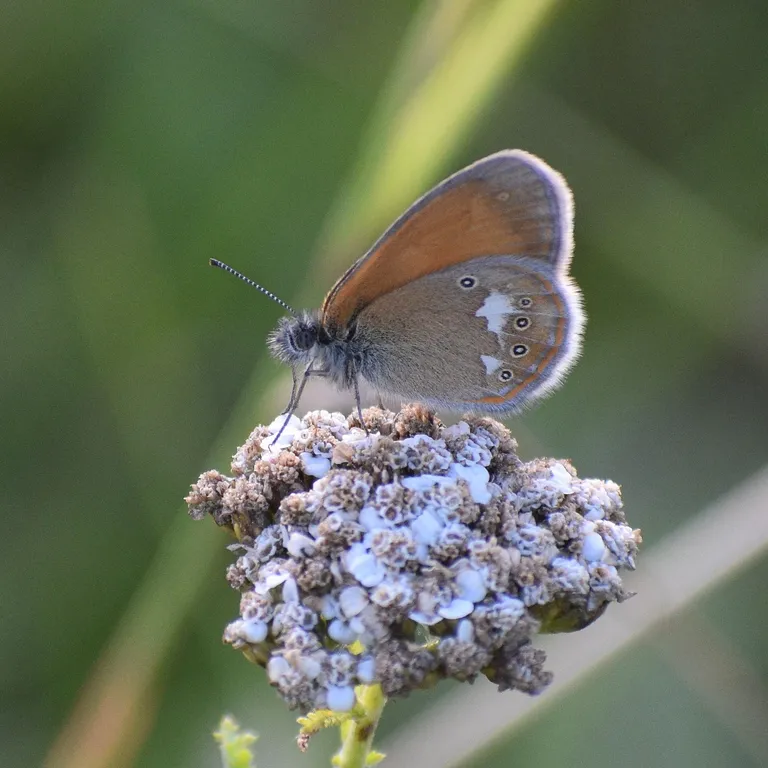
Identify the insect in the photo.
Coenonympha glycerion (also Coenonympha iphis)
